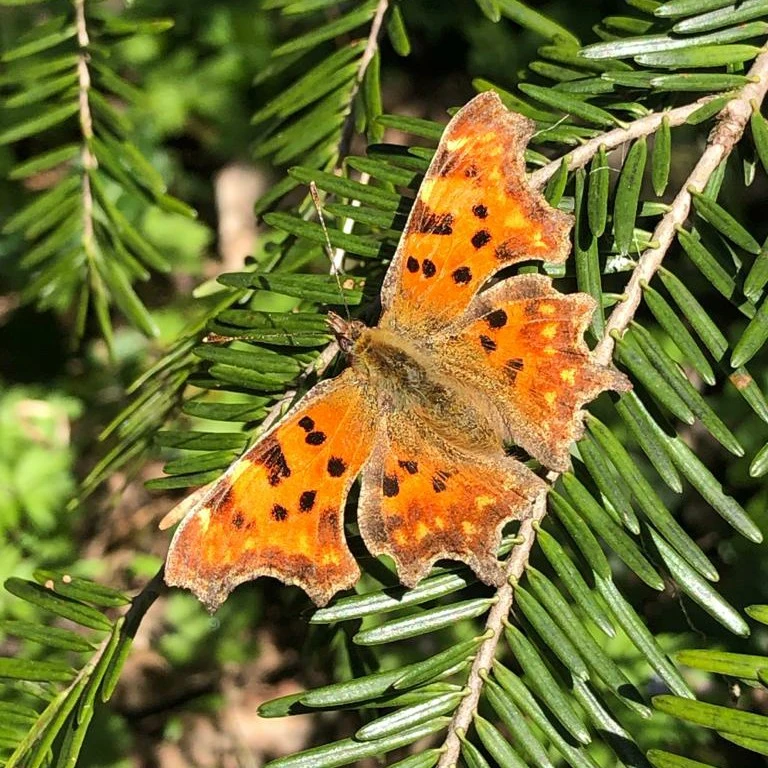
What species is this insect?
Polygonia c-album
